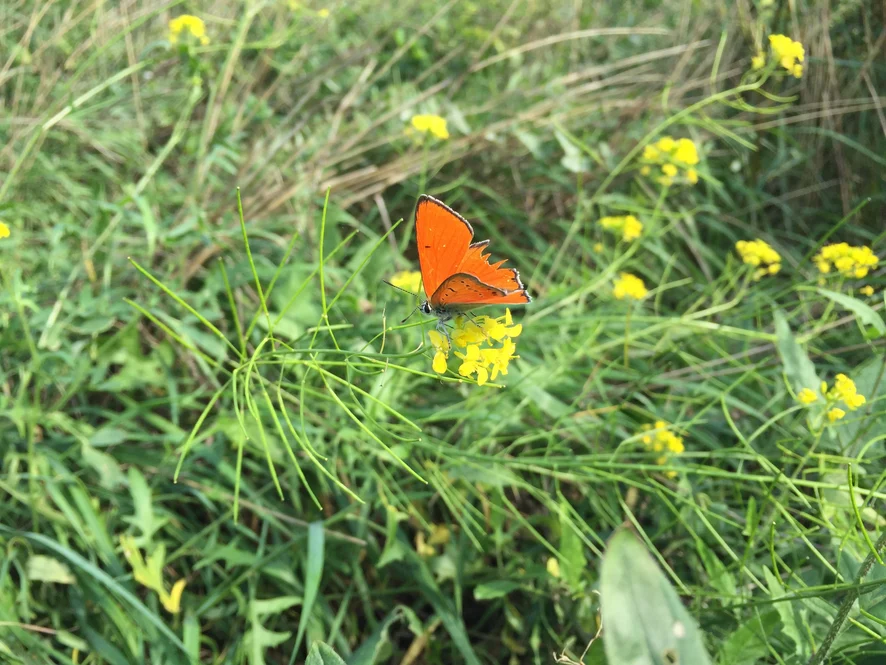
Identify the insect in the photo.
Lycaena dispar
